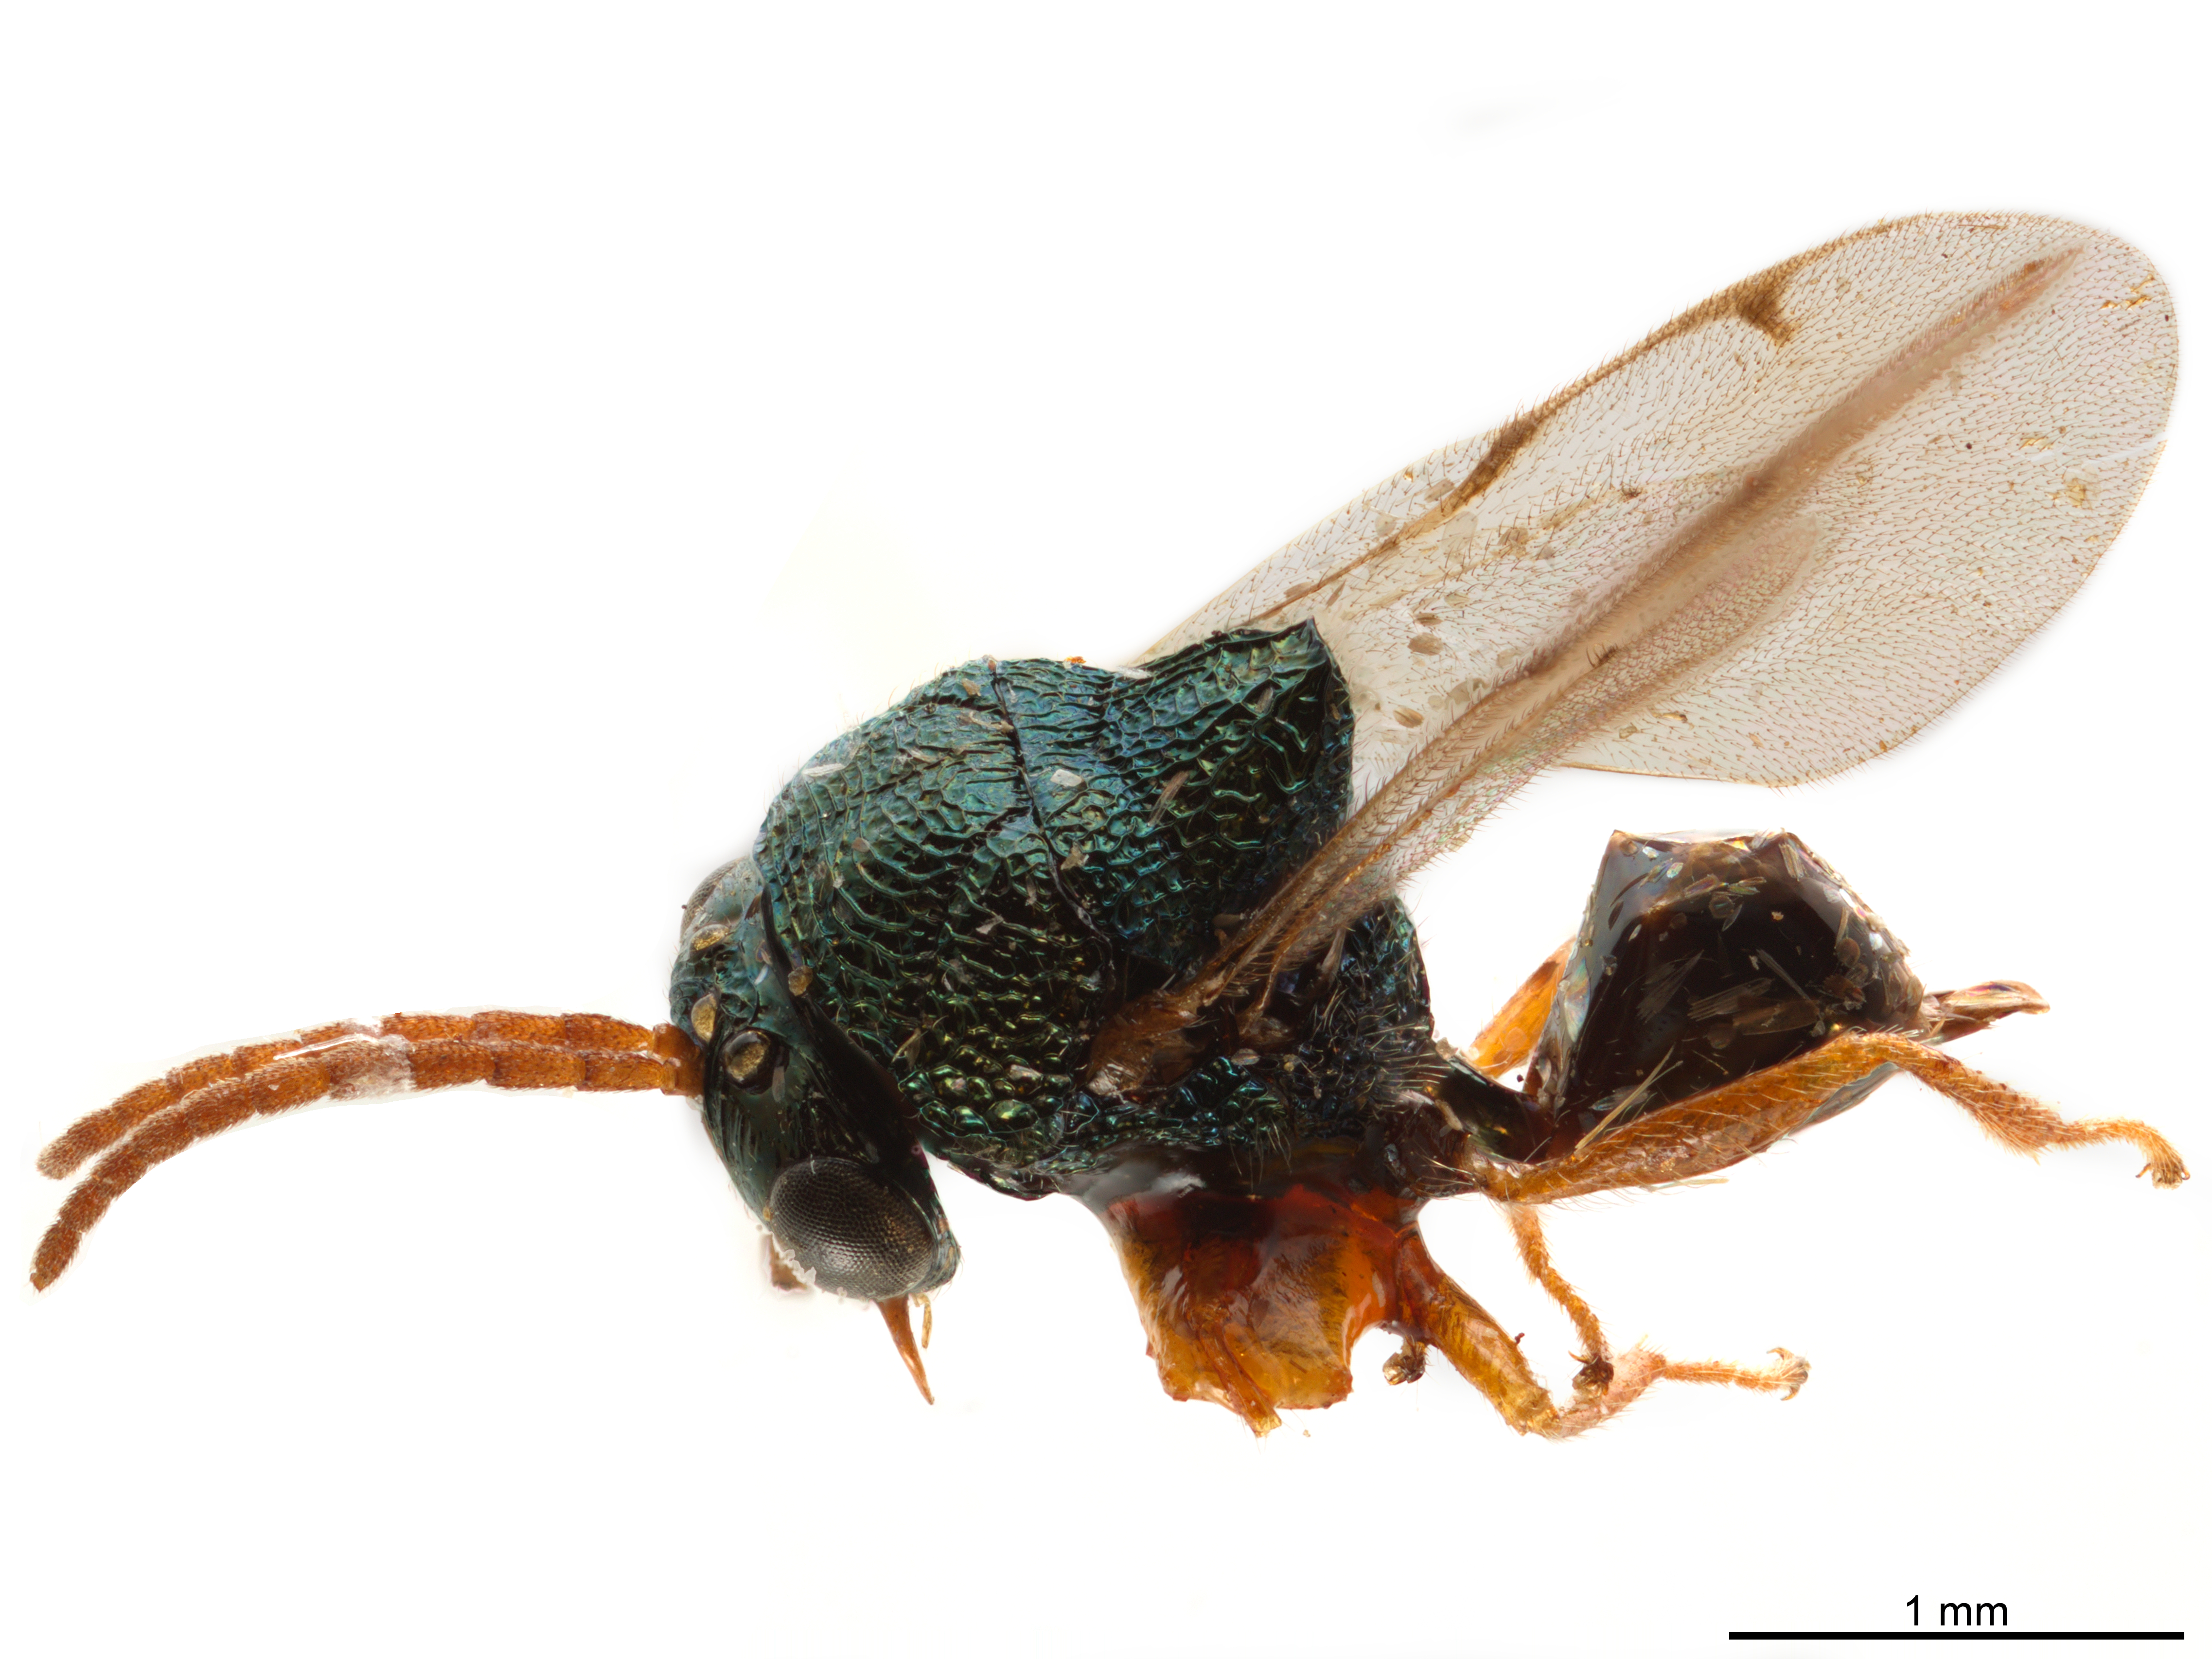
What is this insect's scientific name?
Ancylotropus montanus
